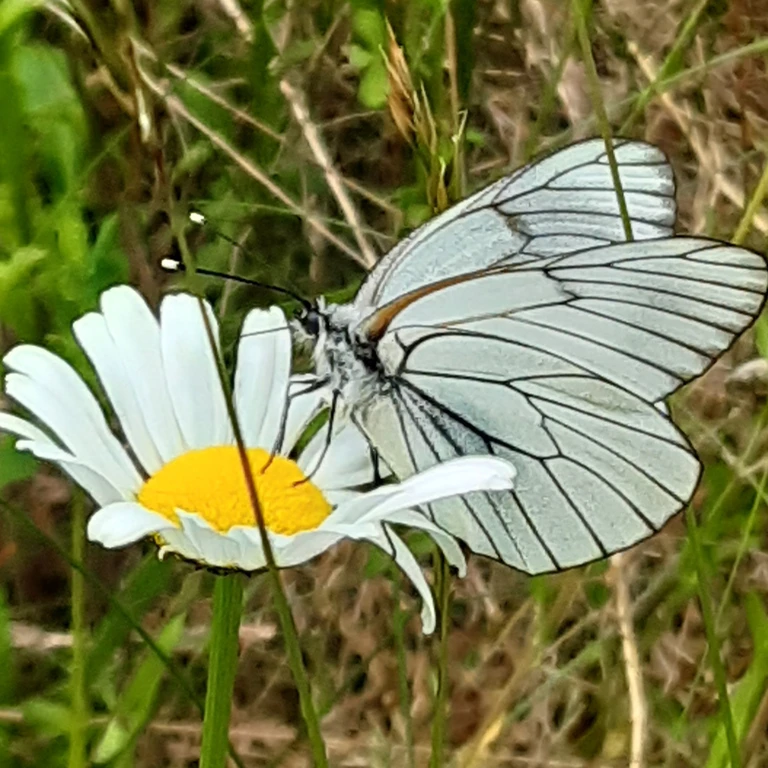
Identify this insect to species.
Aporia crataegi
